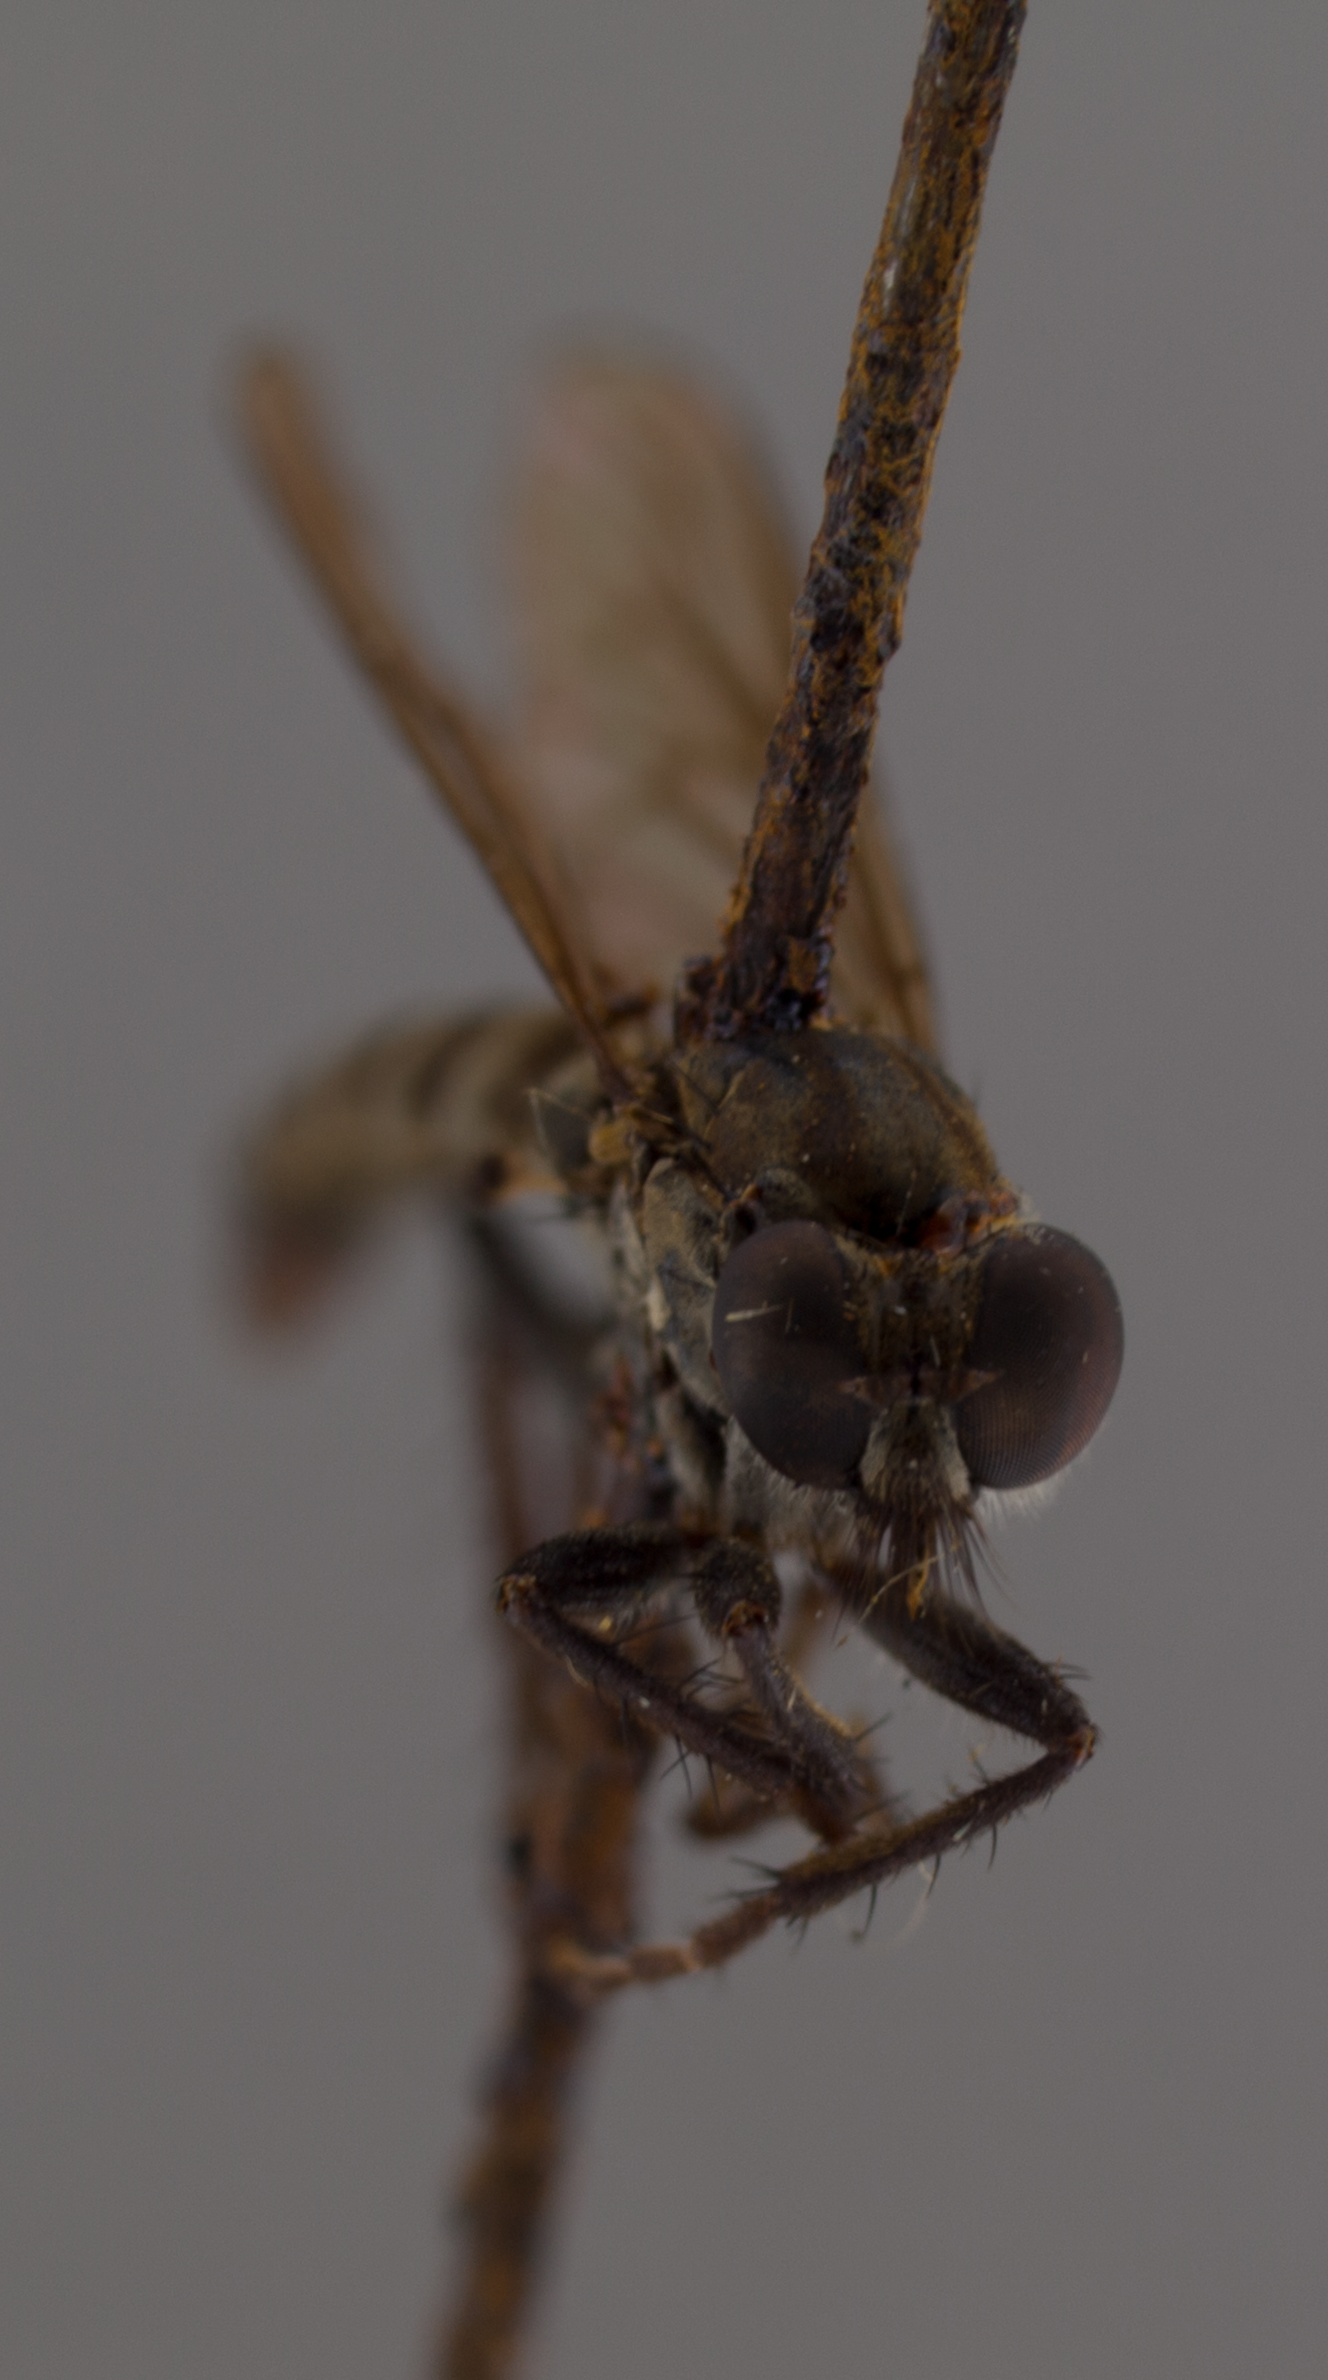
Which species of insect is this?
Lasiopogon fumipennis
